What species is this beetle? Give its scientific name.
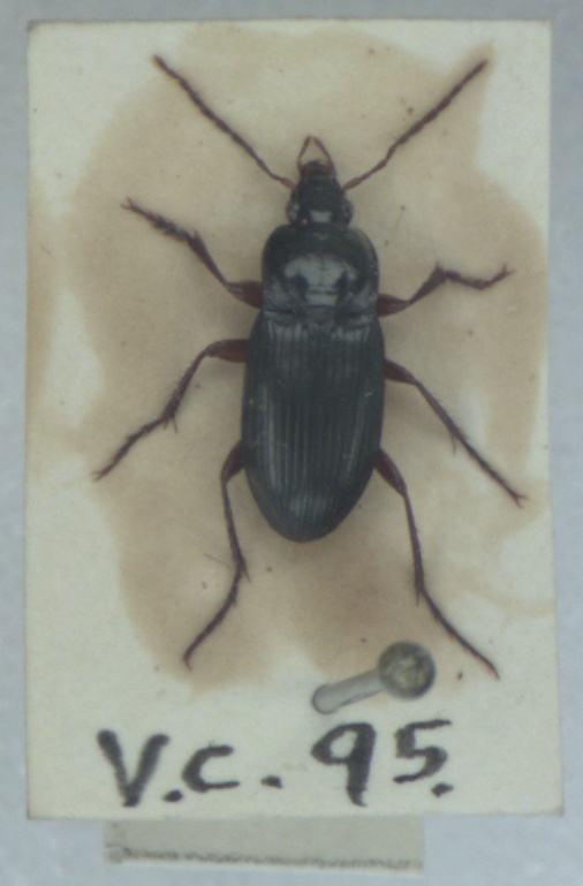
Calathus erratus
